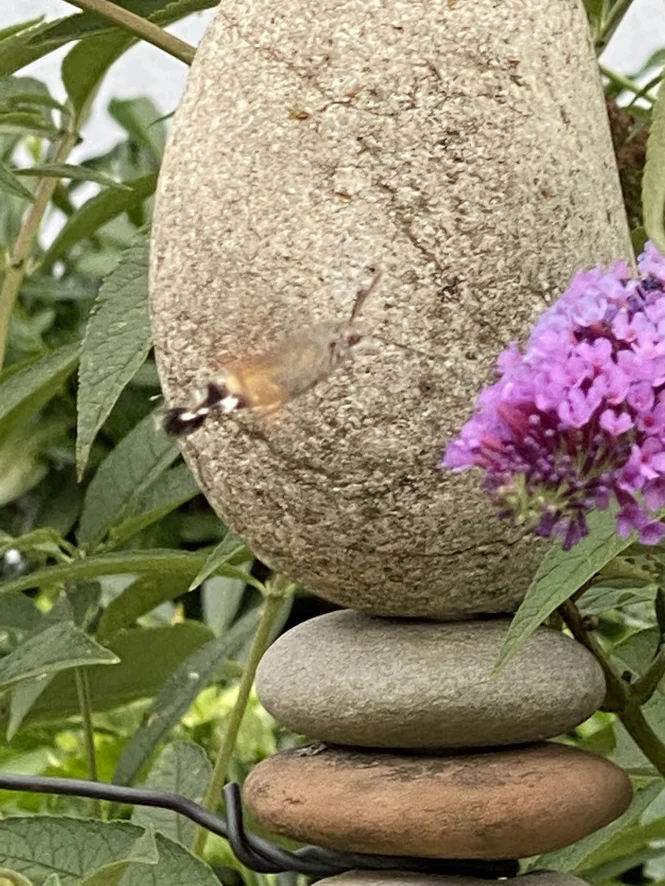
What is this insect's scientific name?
Macroglossum stellatarum
